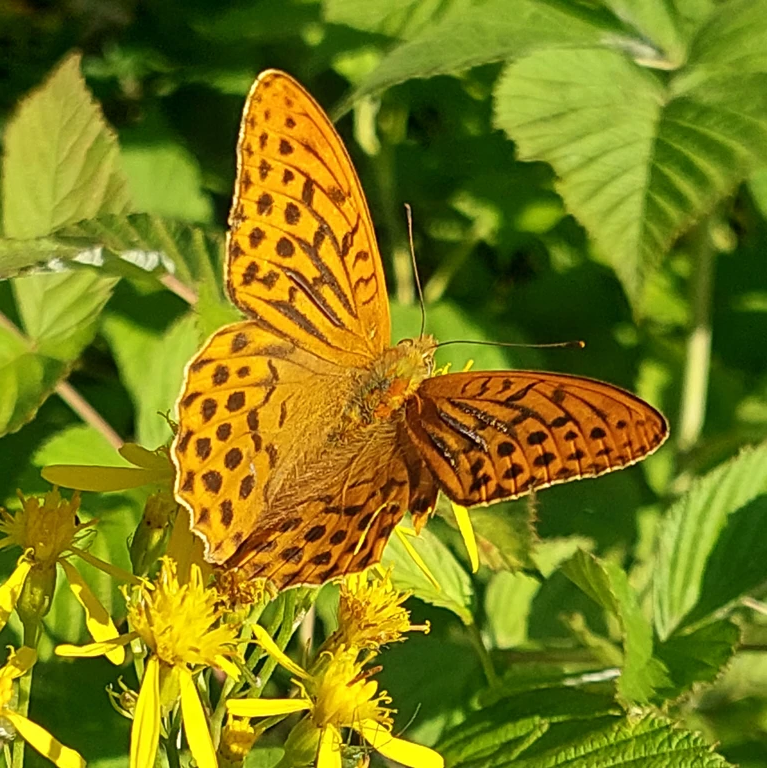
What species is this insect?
Argynnis paphia
